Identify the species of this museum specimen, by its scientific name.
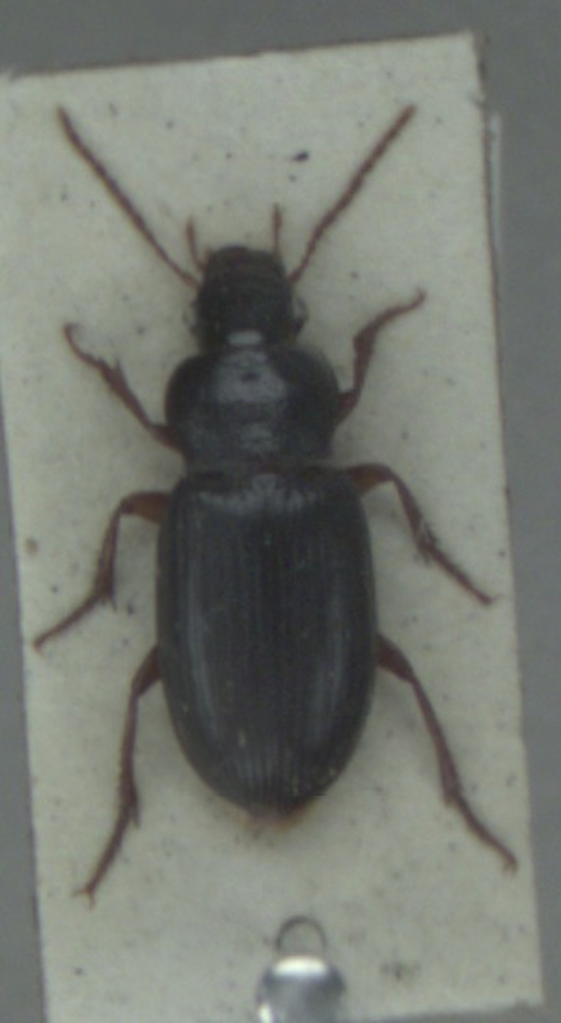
Ophonus rufibarbis
